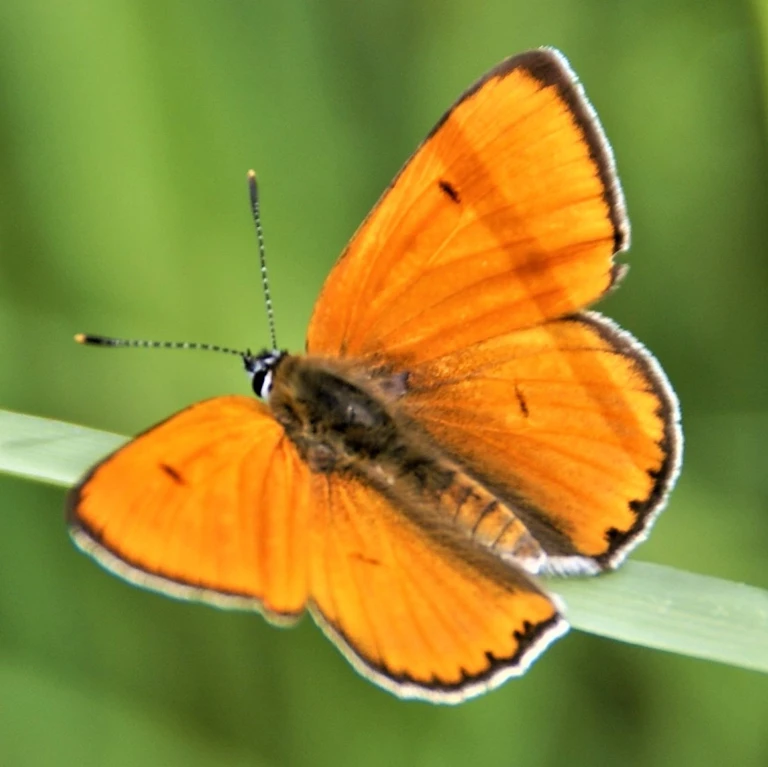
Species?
Lycaena dispar
